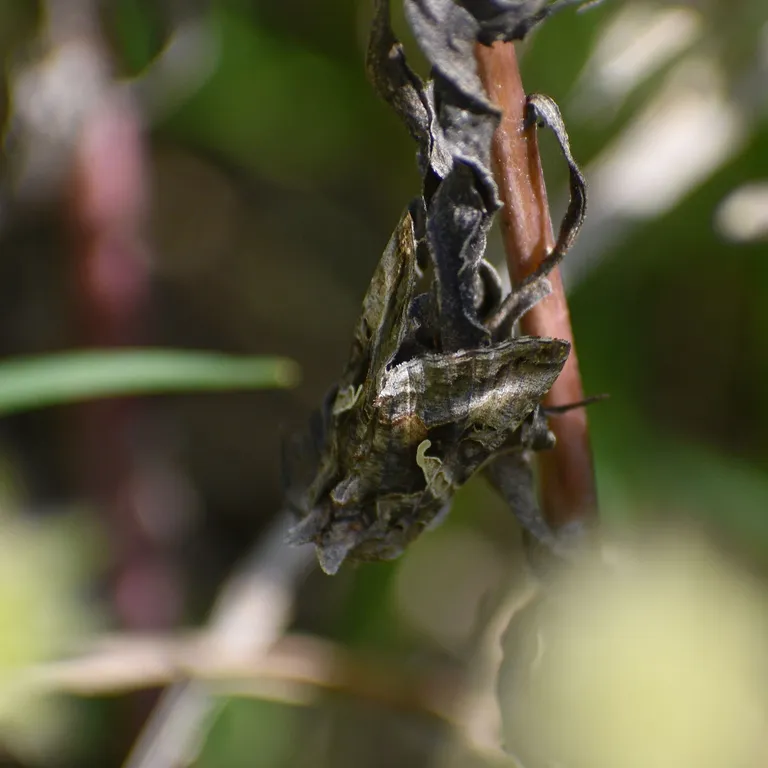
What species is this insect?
Autographa gamma
